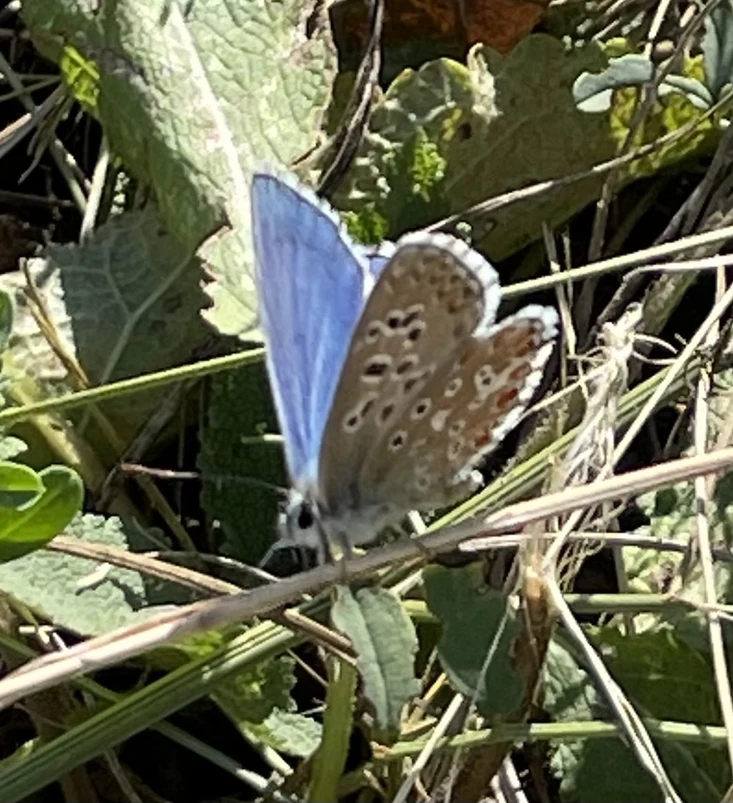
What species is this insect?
Lysandra bellargus
